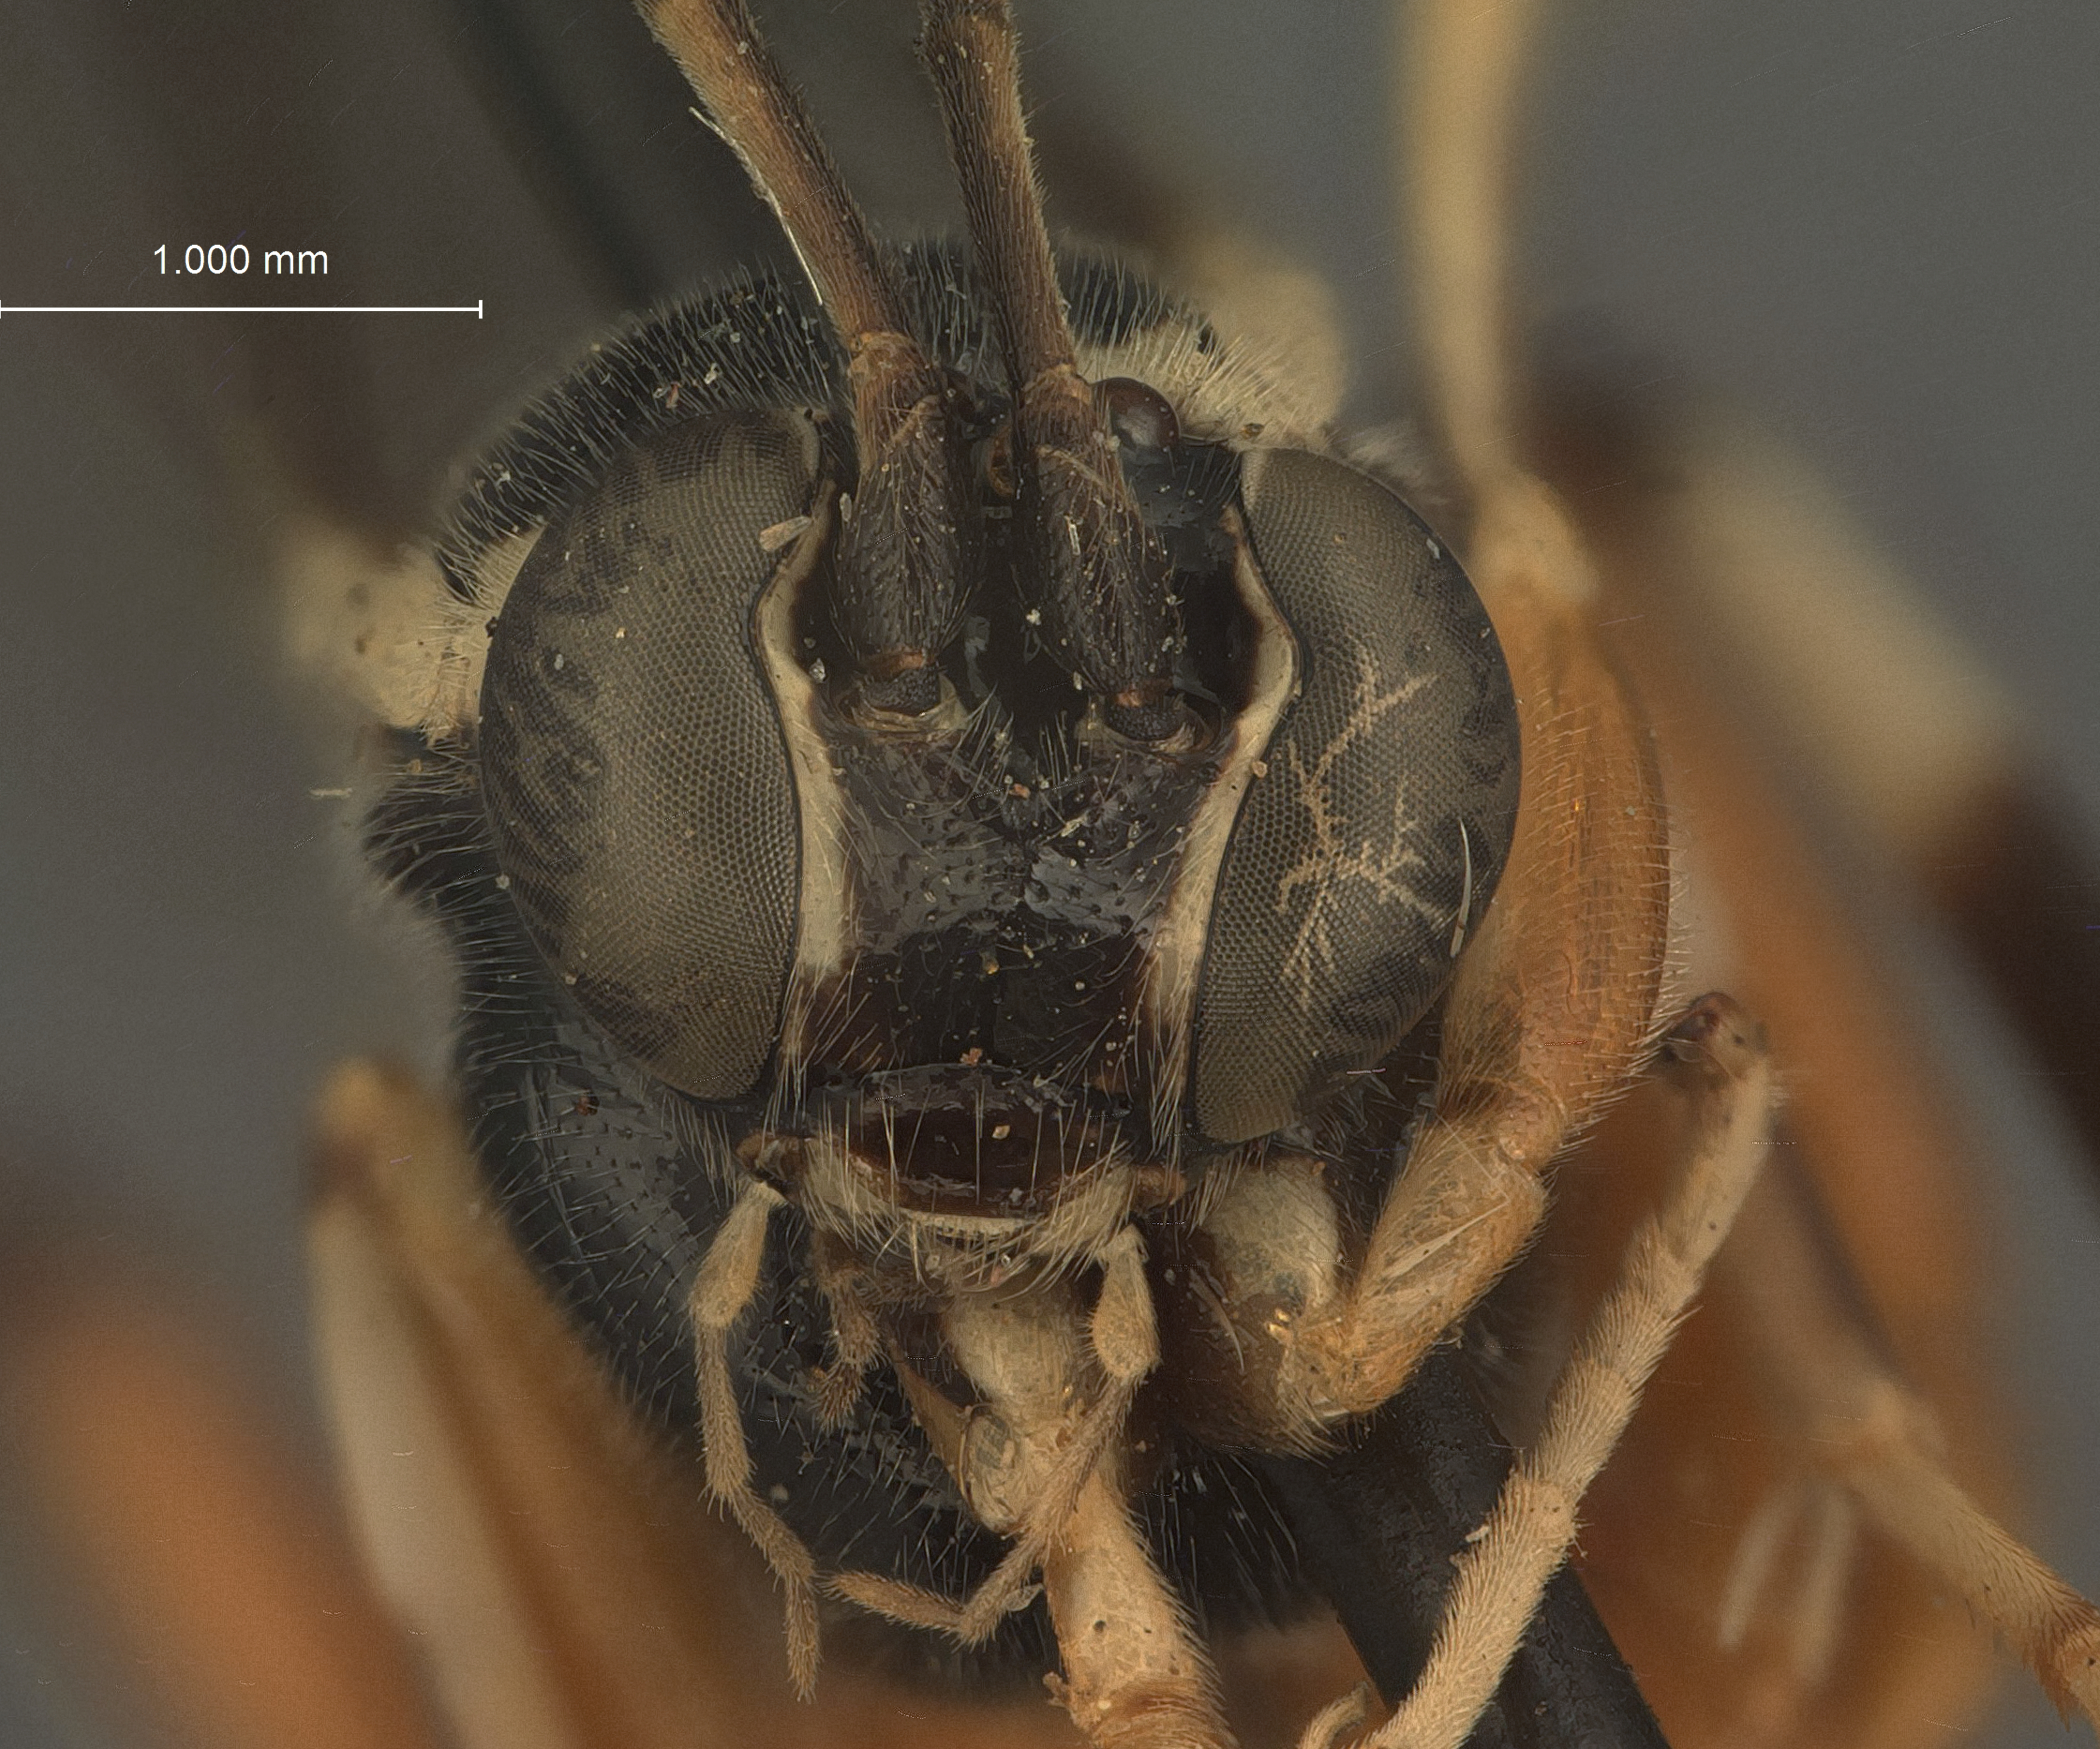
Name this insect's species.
Apechthis pacificus
